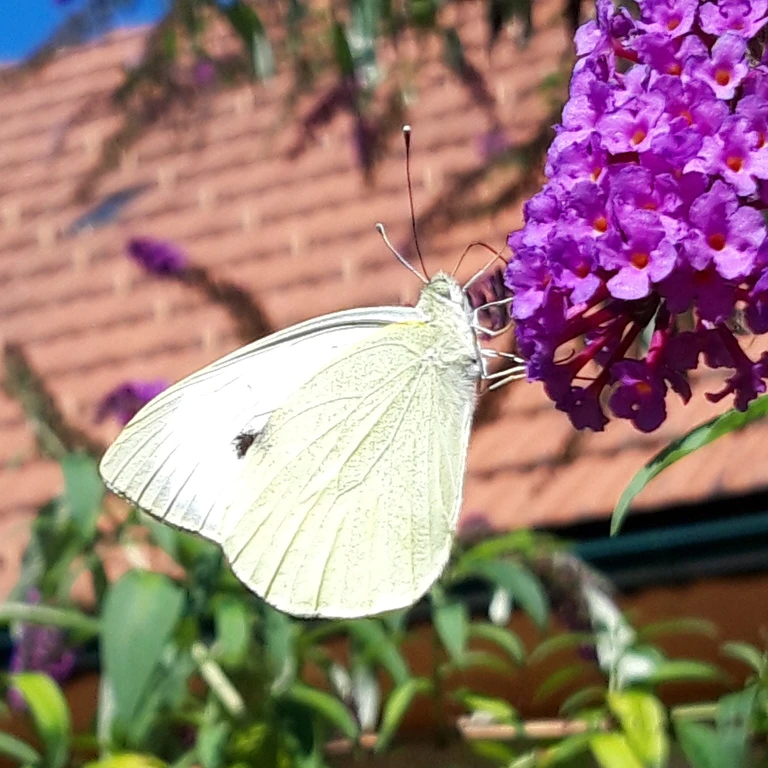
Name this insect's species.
Pieris brassicae
